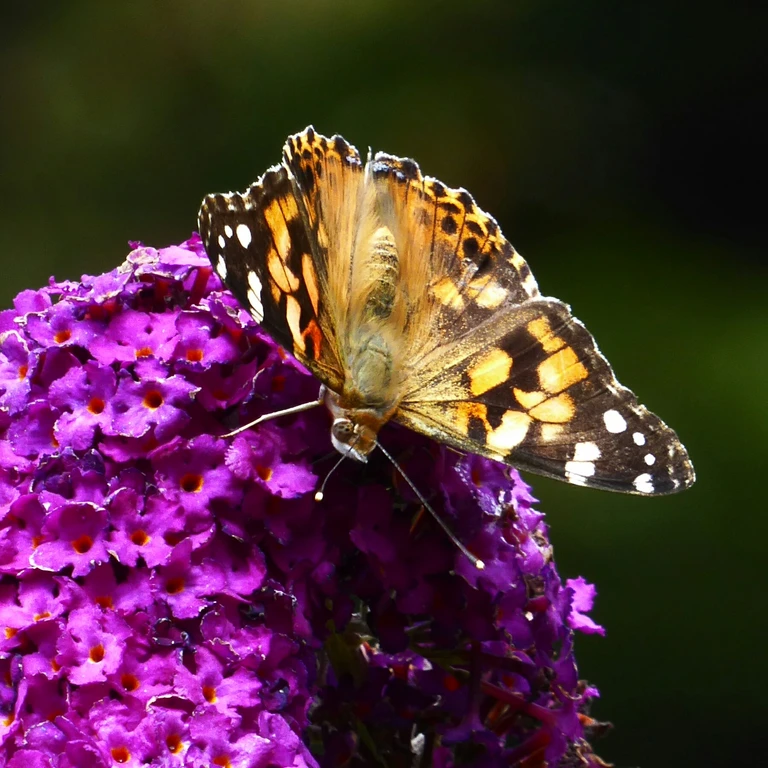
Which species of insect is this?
Vanessa cardui
